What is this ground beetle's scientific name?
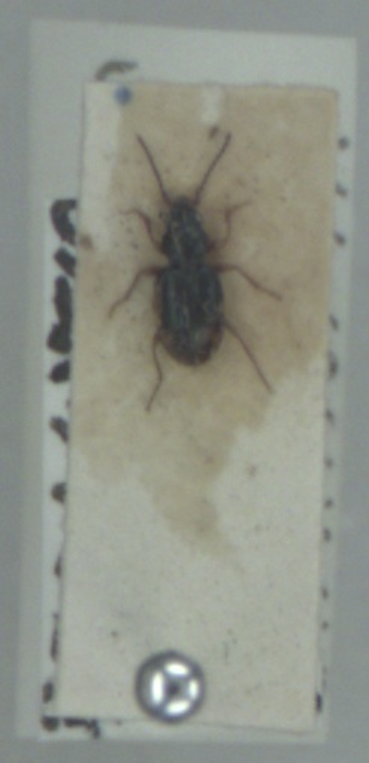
Bembidion assimile
